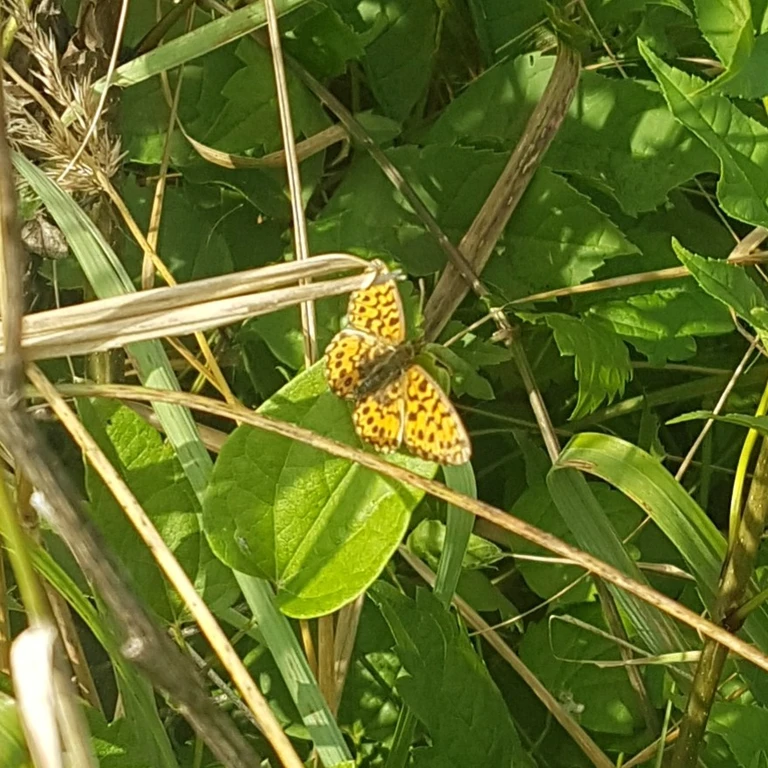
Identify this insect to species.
Boloria dia
